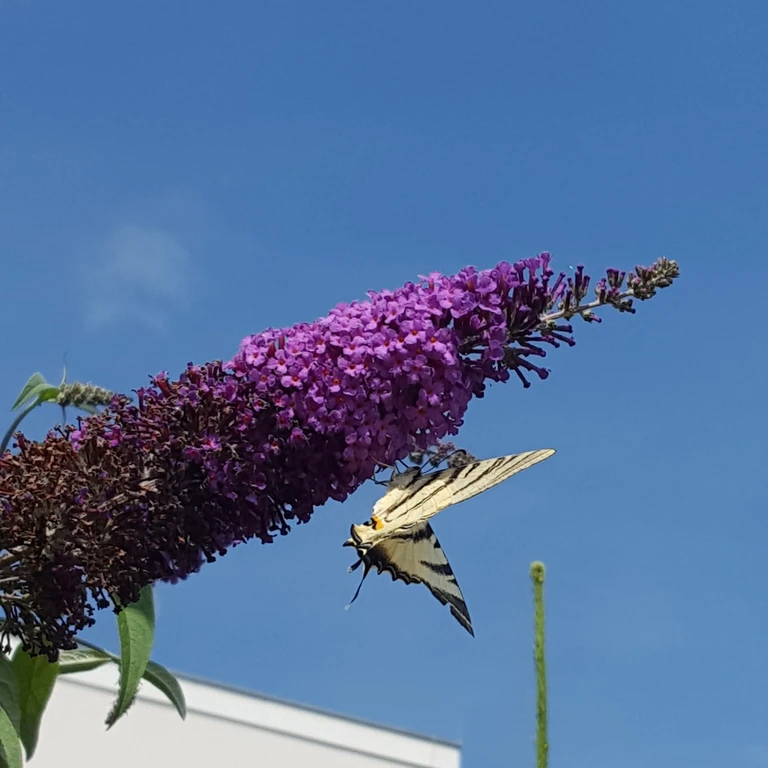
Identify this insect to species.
Iphiclides podalirius
